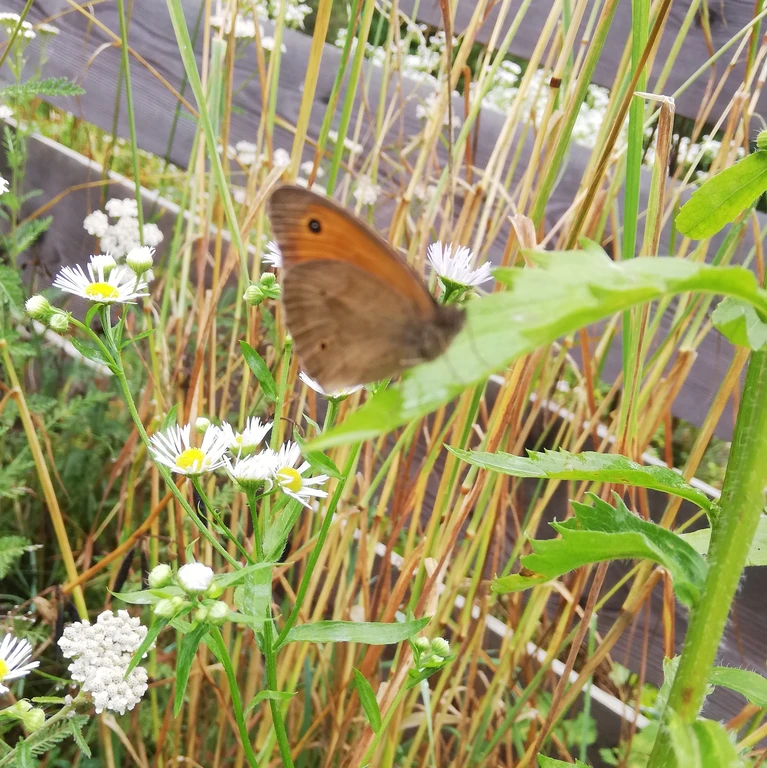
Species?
Maniola jurtina
